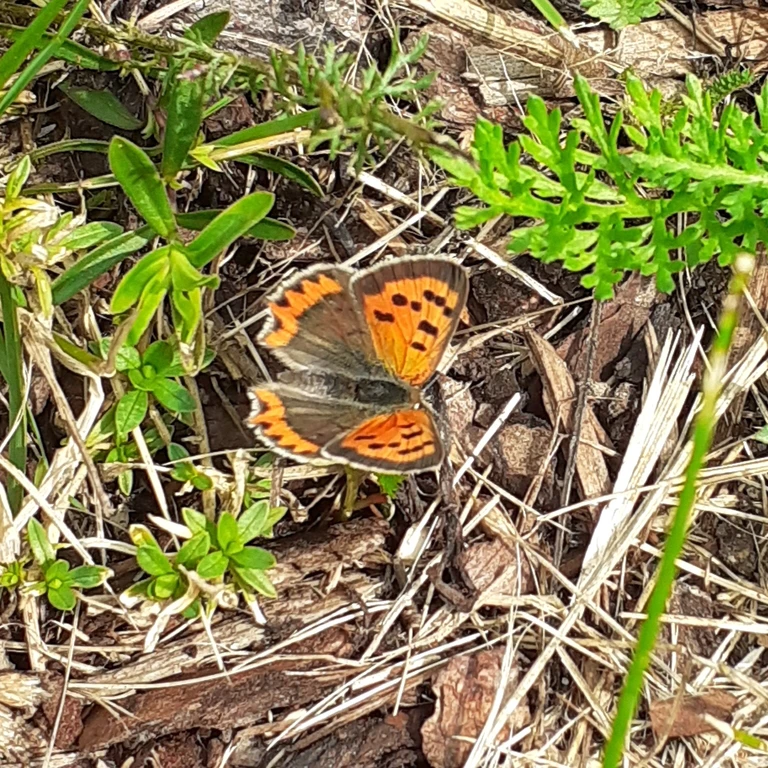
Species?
Lycaena phlaeas
